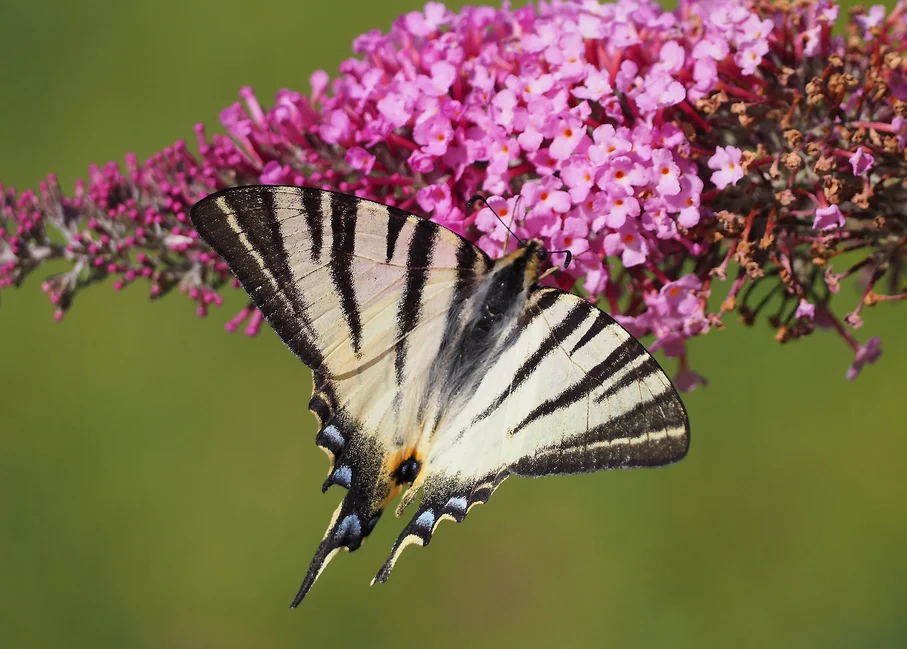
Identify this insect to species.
Iphiclides podalirius
